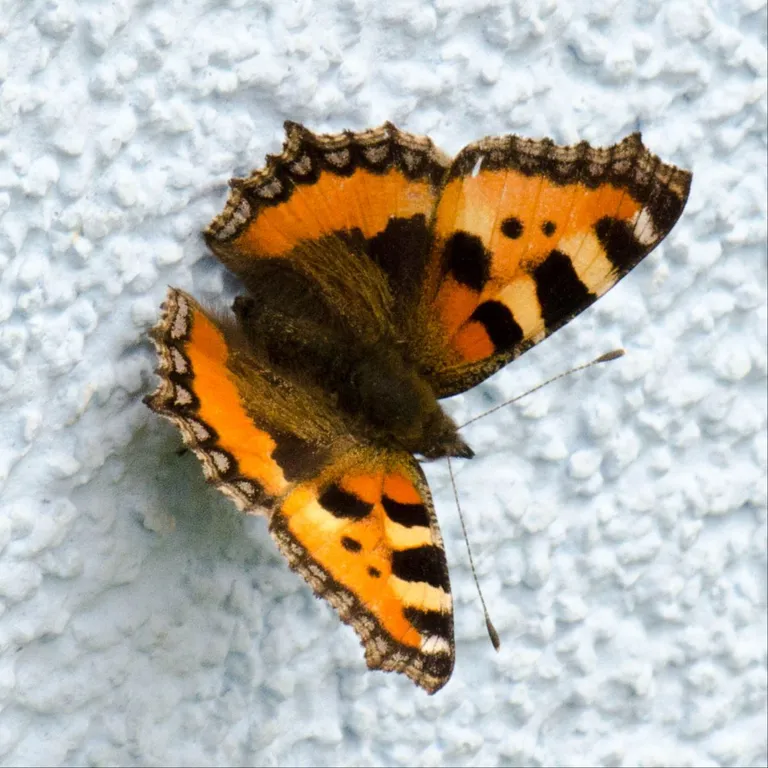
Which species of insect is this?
Aglais urticae
